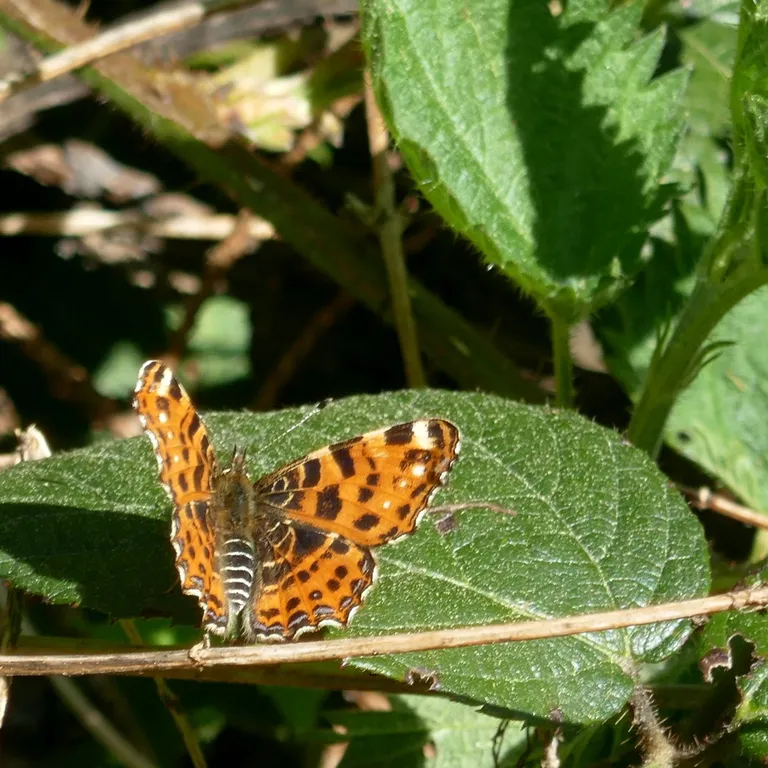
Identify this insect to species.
Araschnia levana
